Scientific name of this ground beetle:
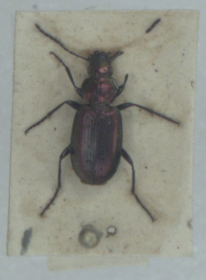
Agonum ericeti
